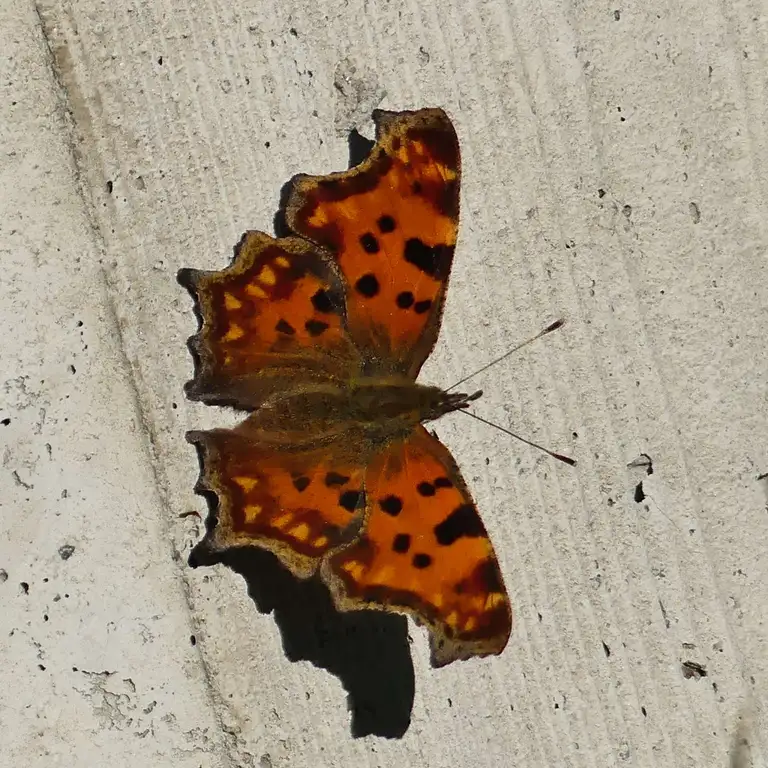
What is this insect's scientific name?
Polygonia c-album
